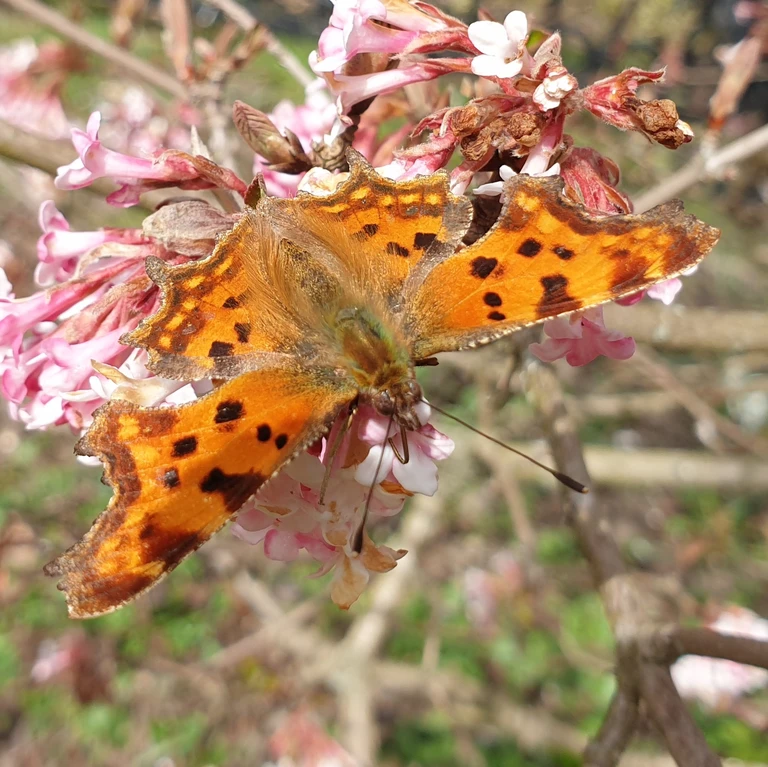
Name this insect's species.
Polygonia c-album
